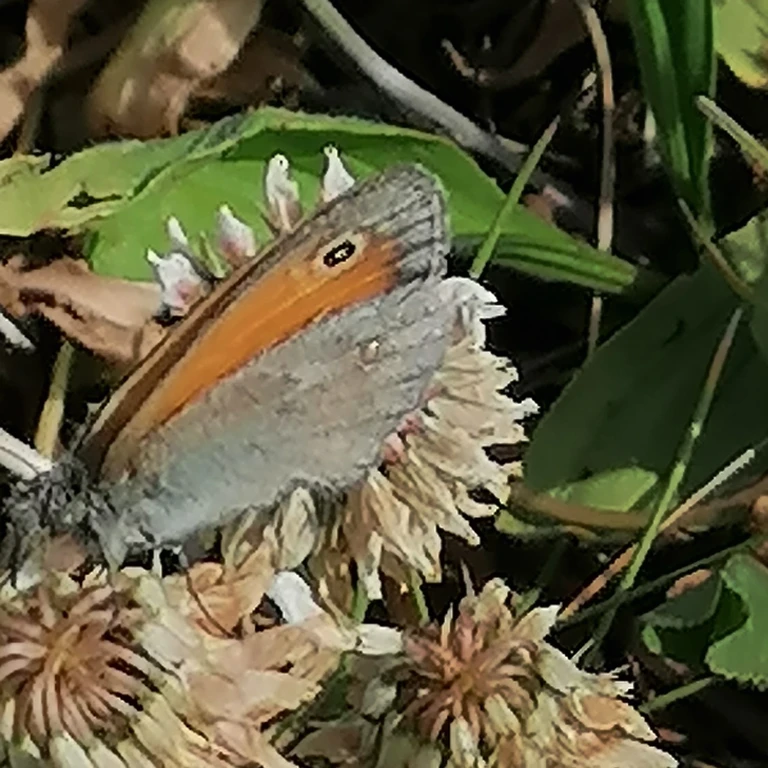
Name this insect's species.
Coenonympha pamphilus
